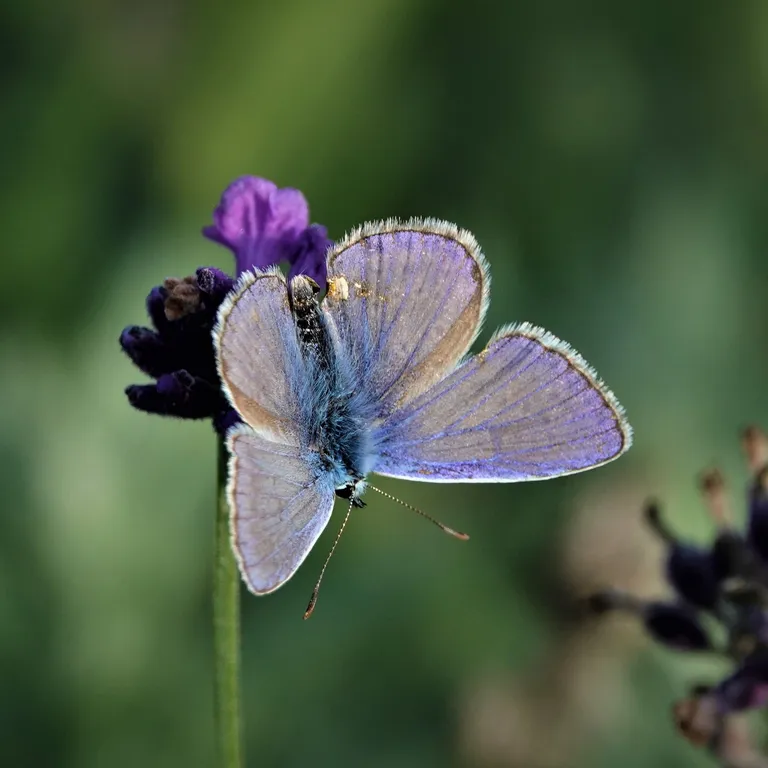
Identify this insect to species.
Polyommatus icarus
